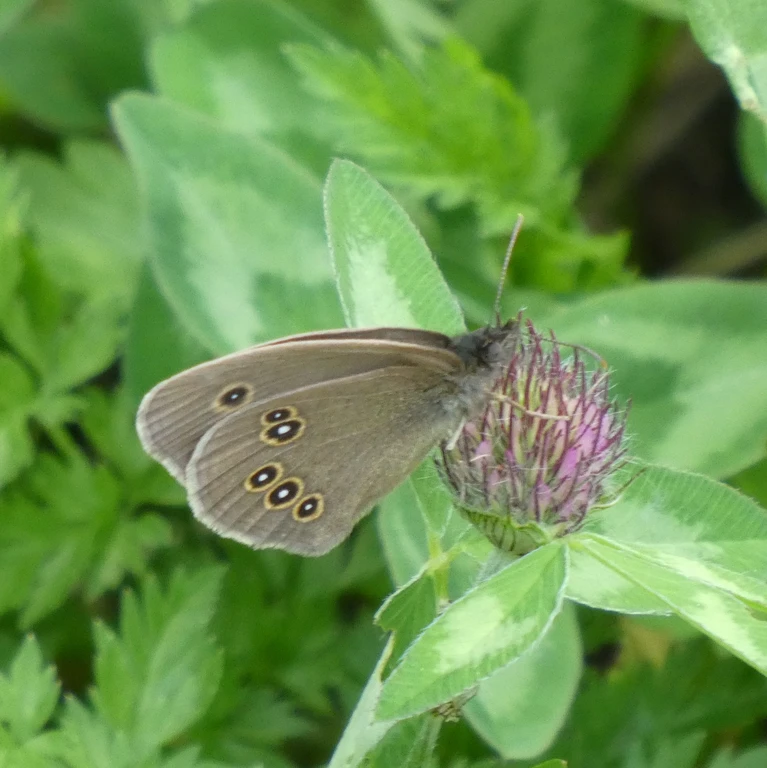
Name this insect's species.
Aphantopus hyperantus
